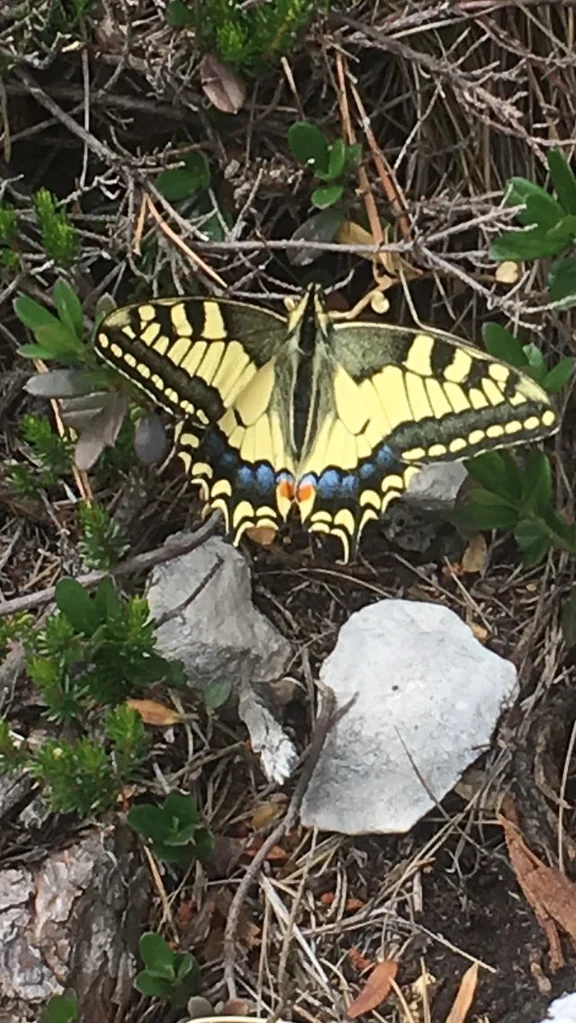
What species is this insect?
Papilio machaon
